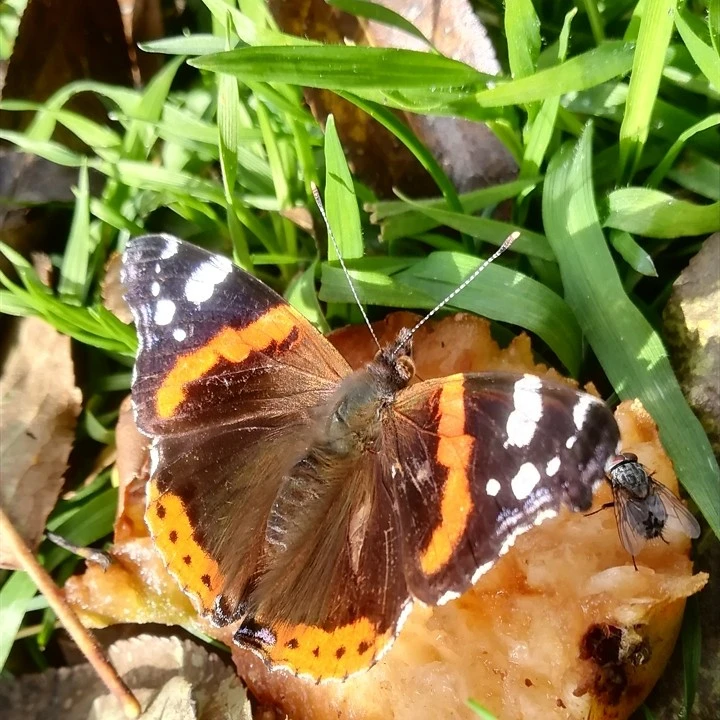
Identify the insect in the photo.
Vanessa atalanta
